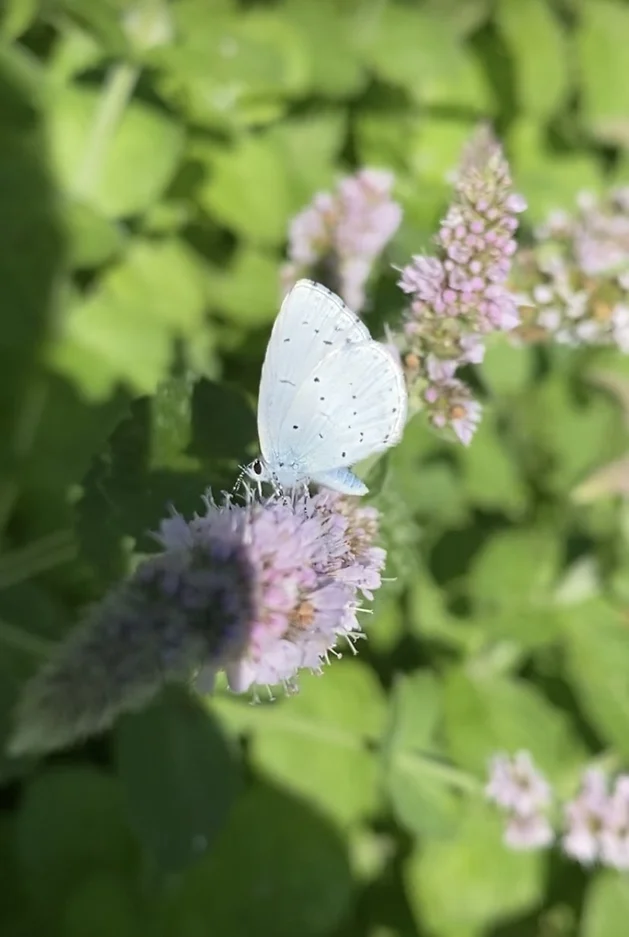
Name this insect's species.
Celastrina argiolus
